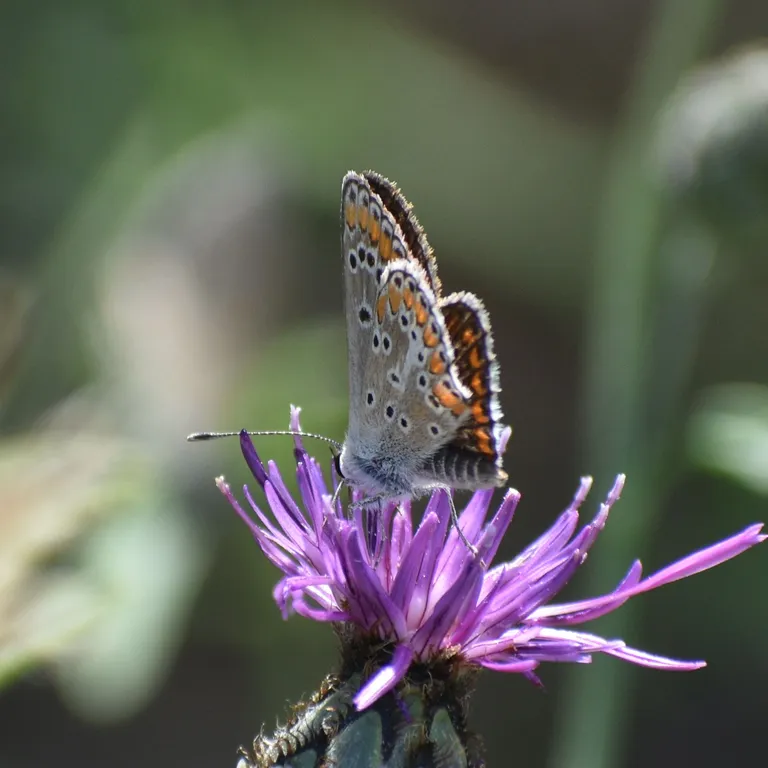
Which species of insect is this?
Aricia agestis/artaxerxes
